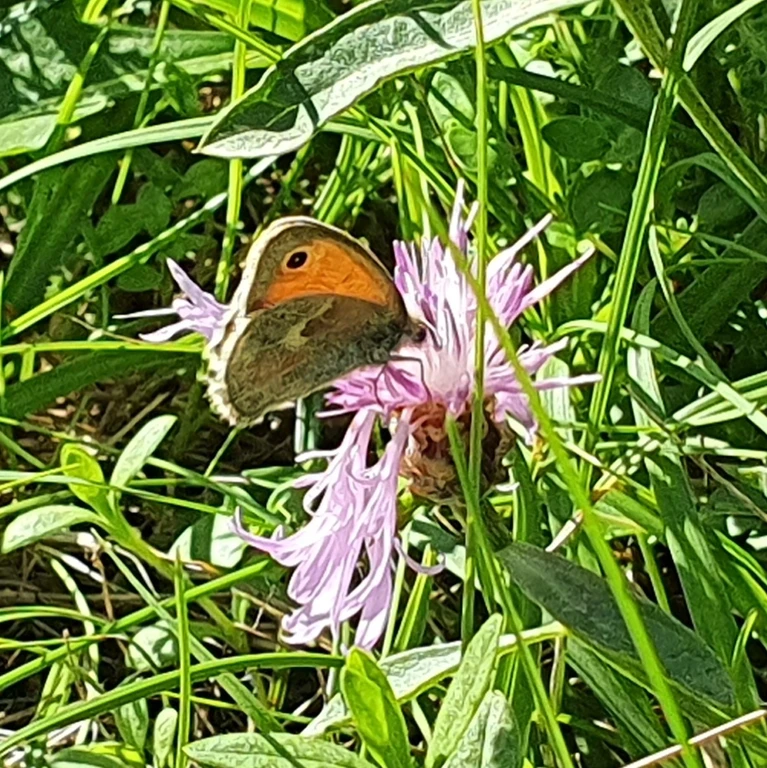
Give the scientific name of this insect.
Coenonympha pamphilus
